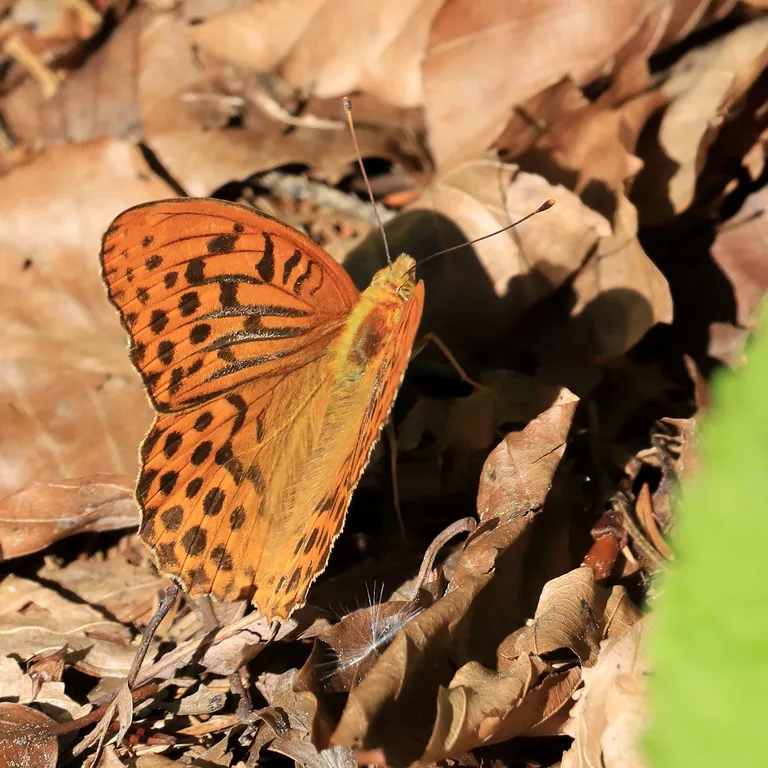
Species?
Argynnis paphia
